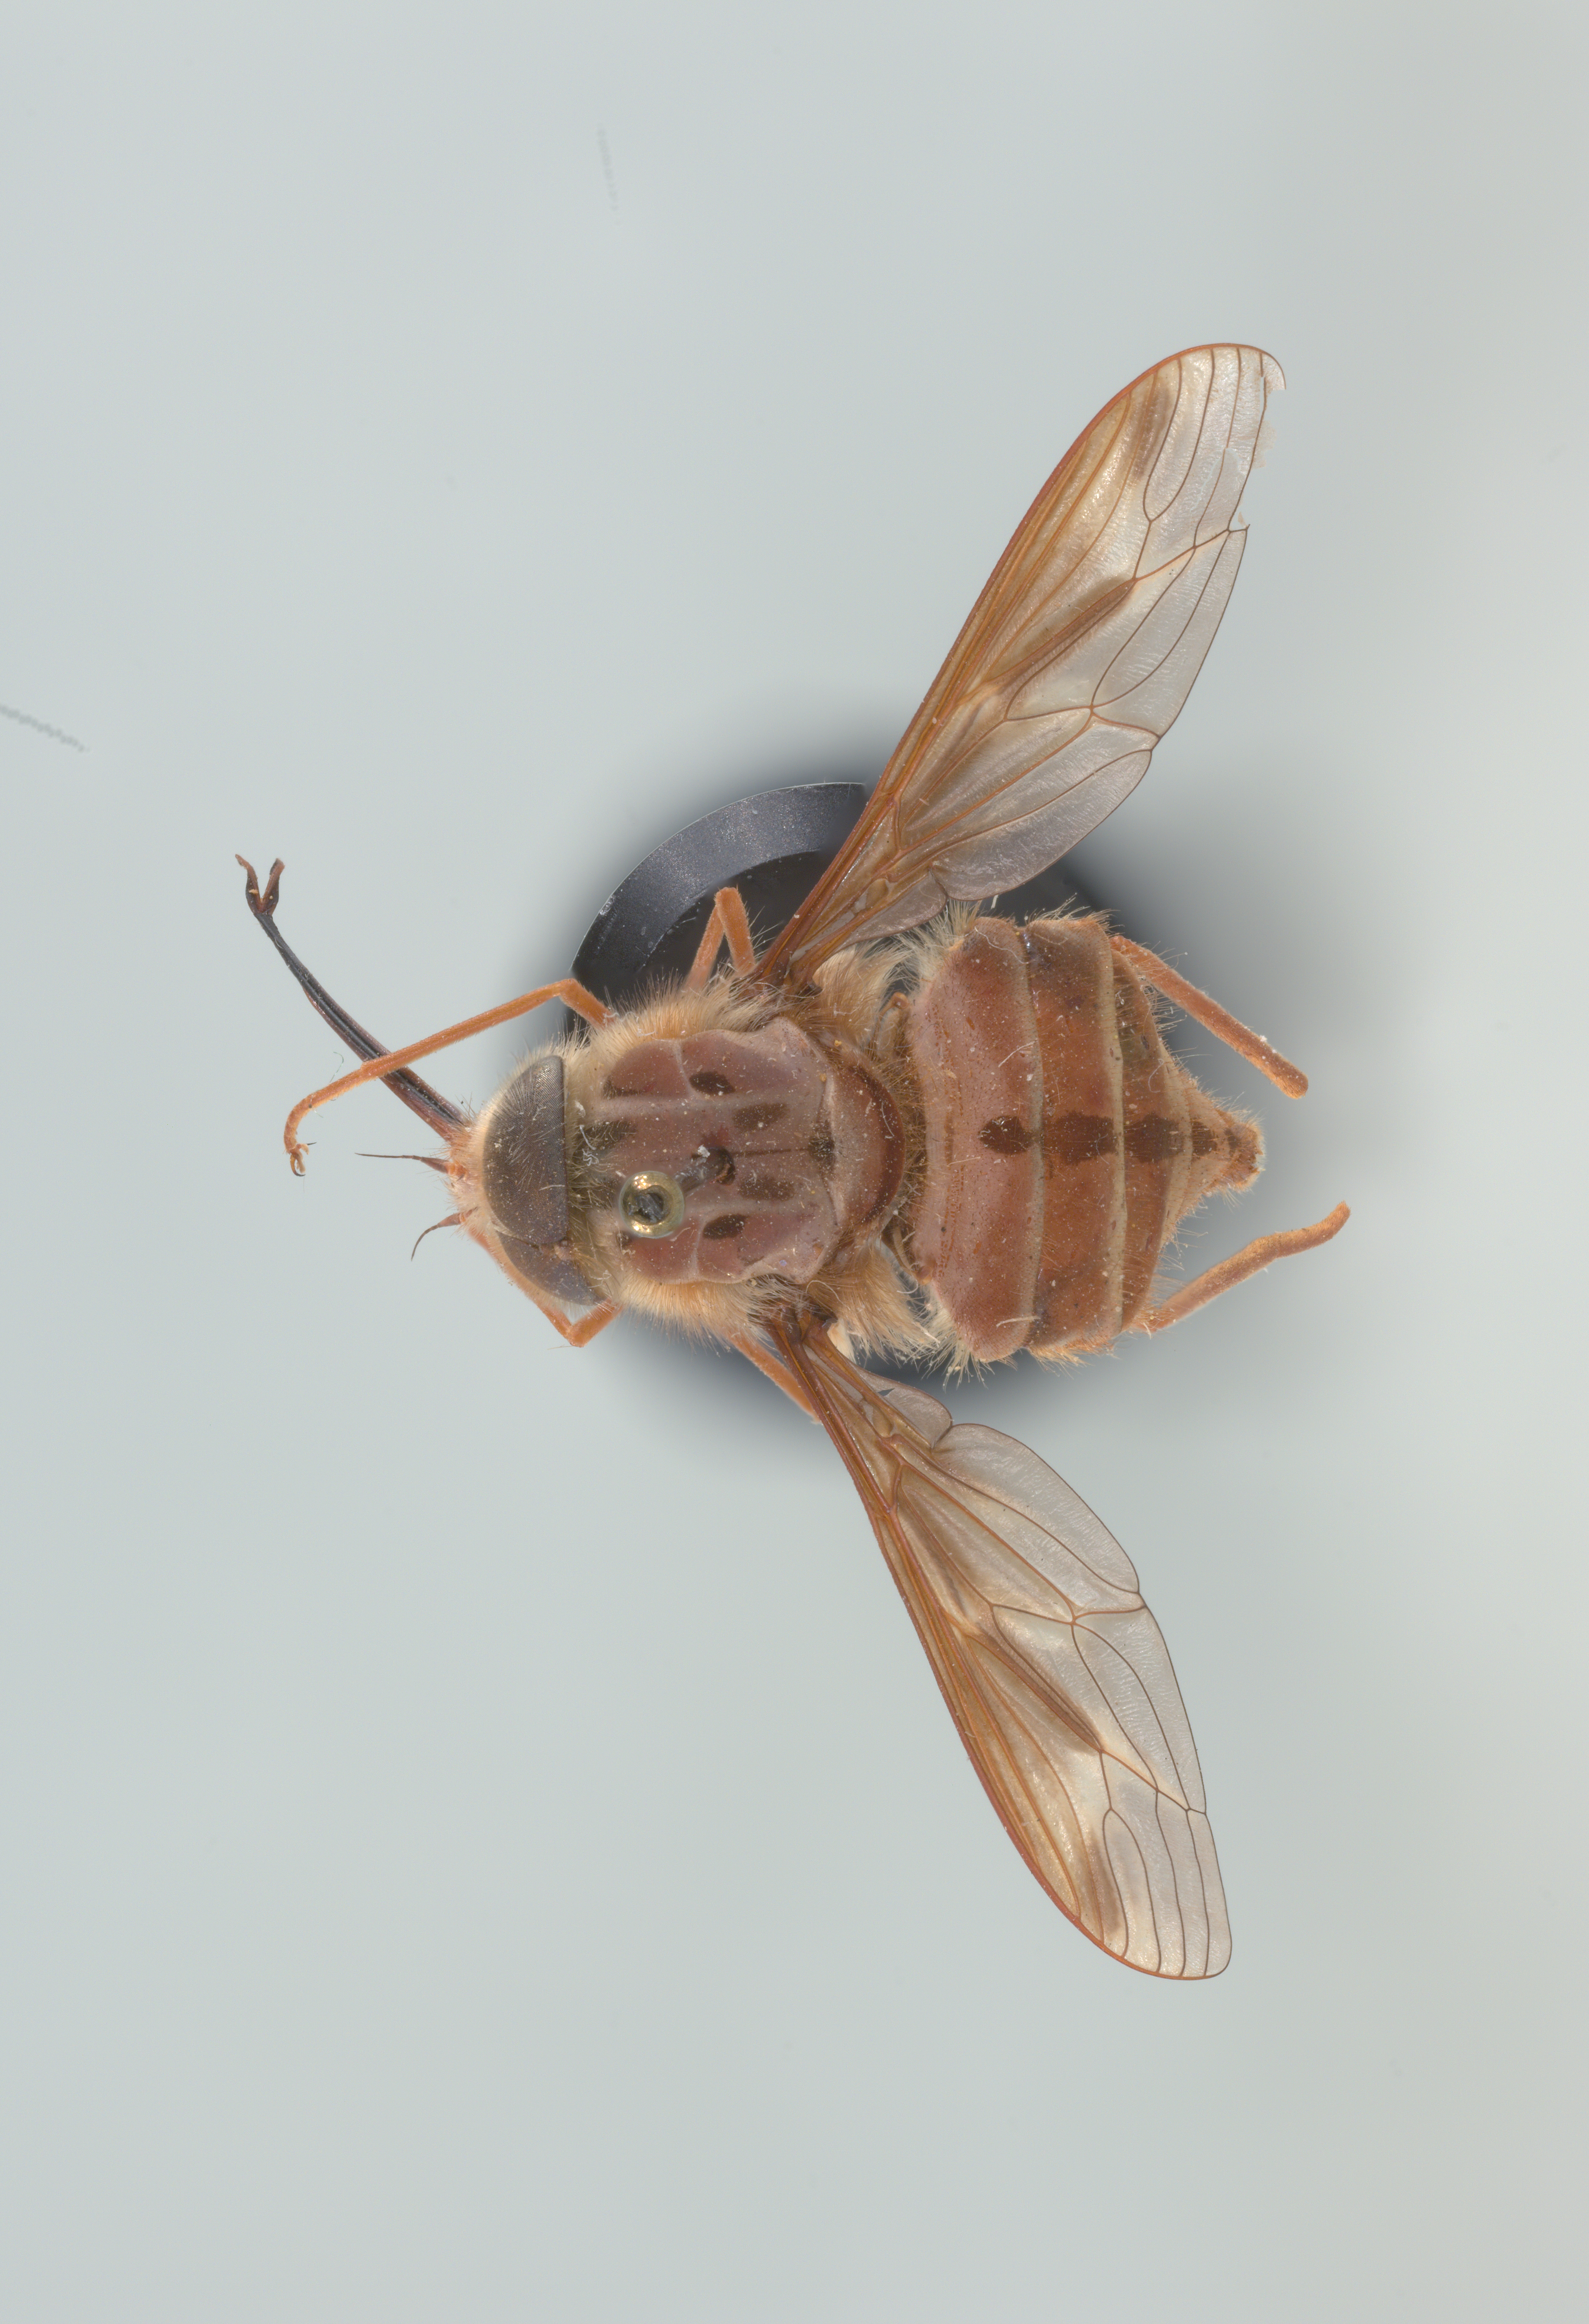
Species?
Hirmoneura nubipennis (also Trichophthalma nubipennis)
